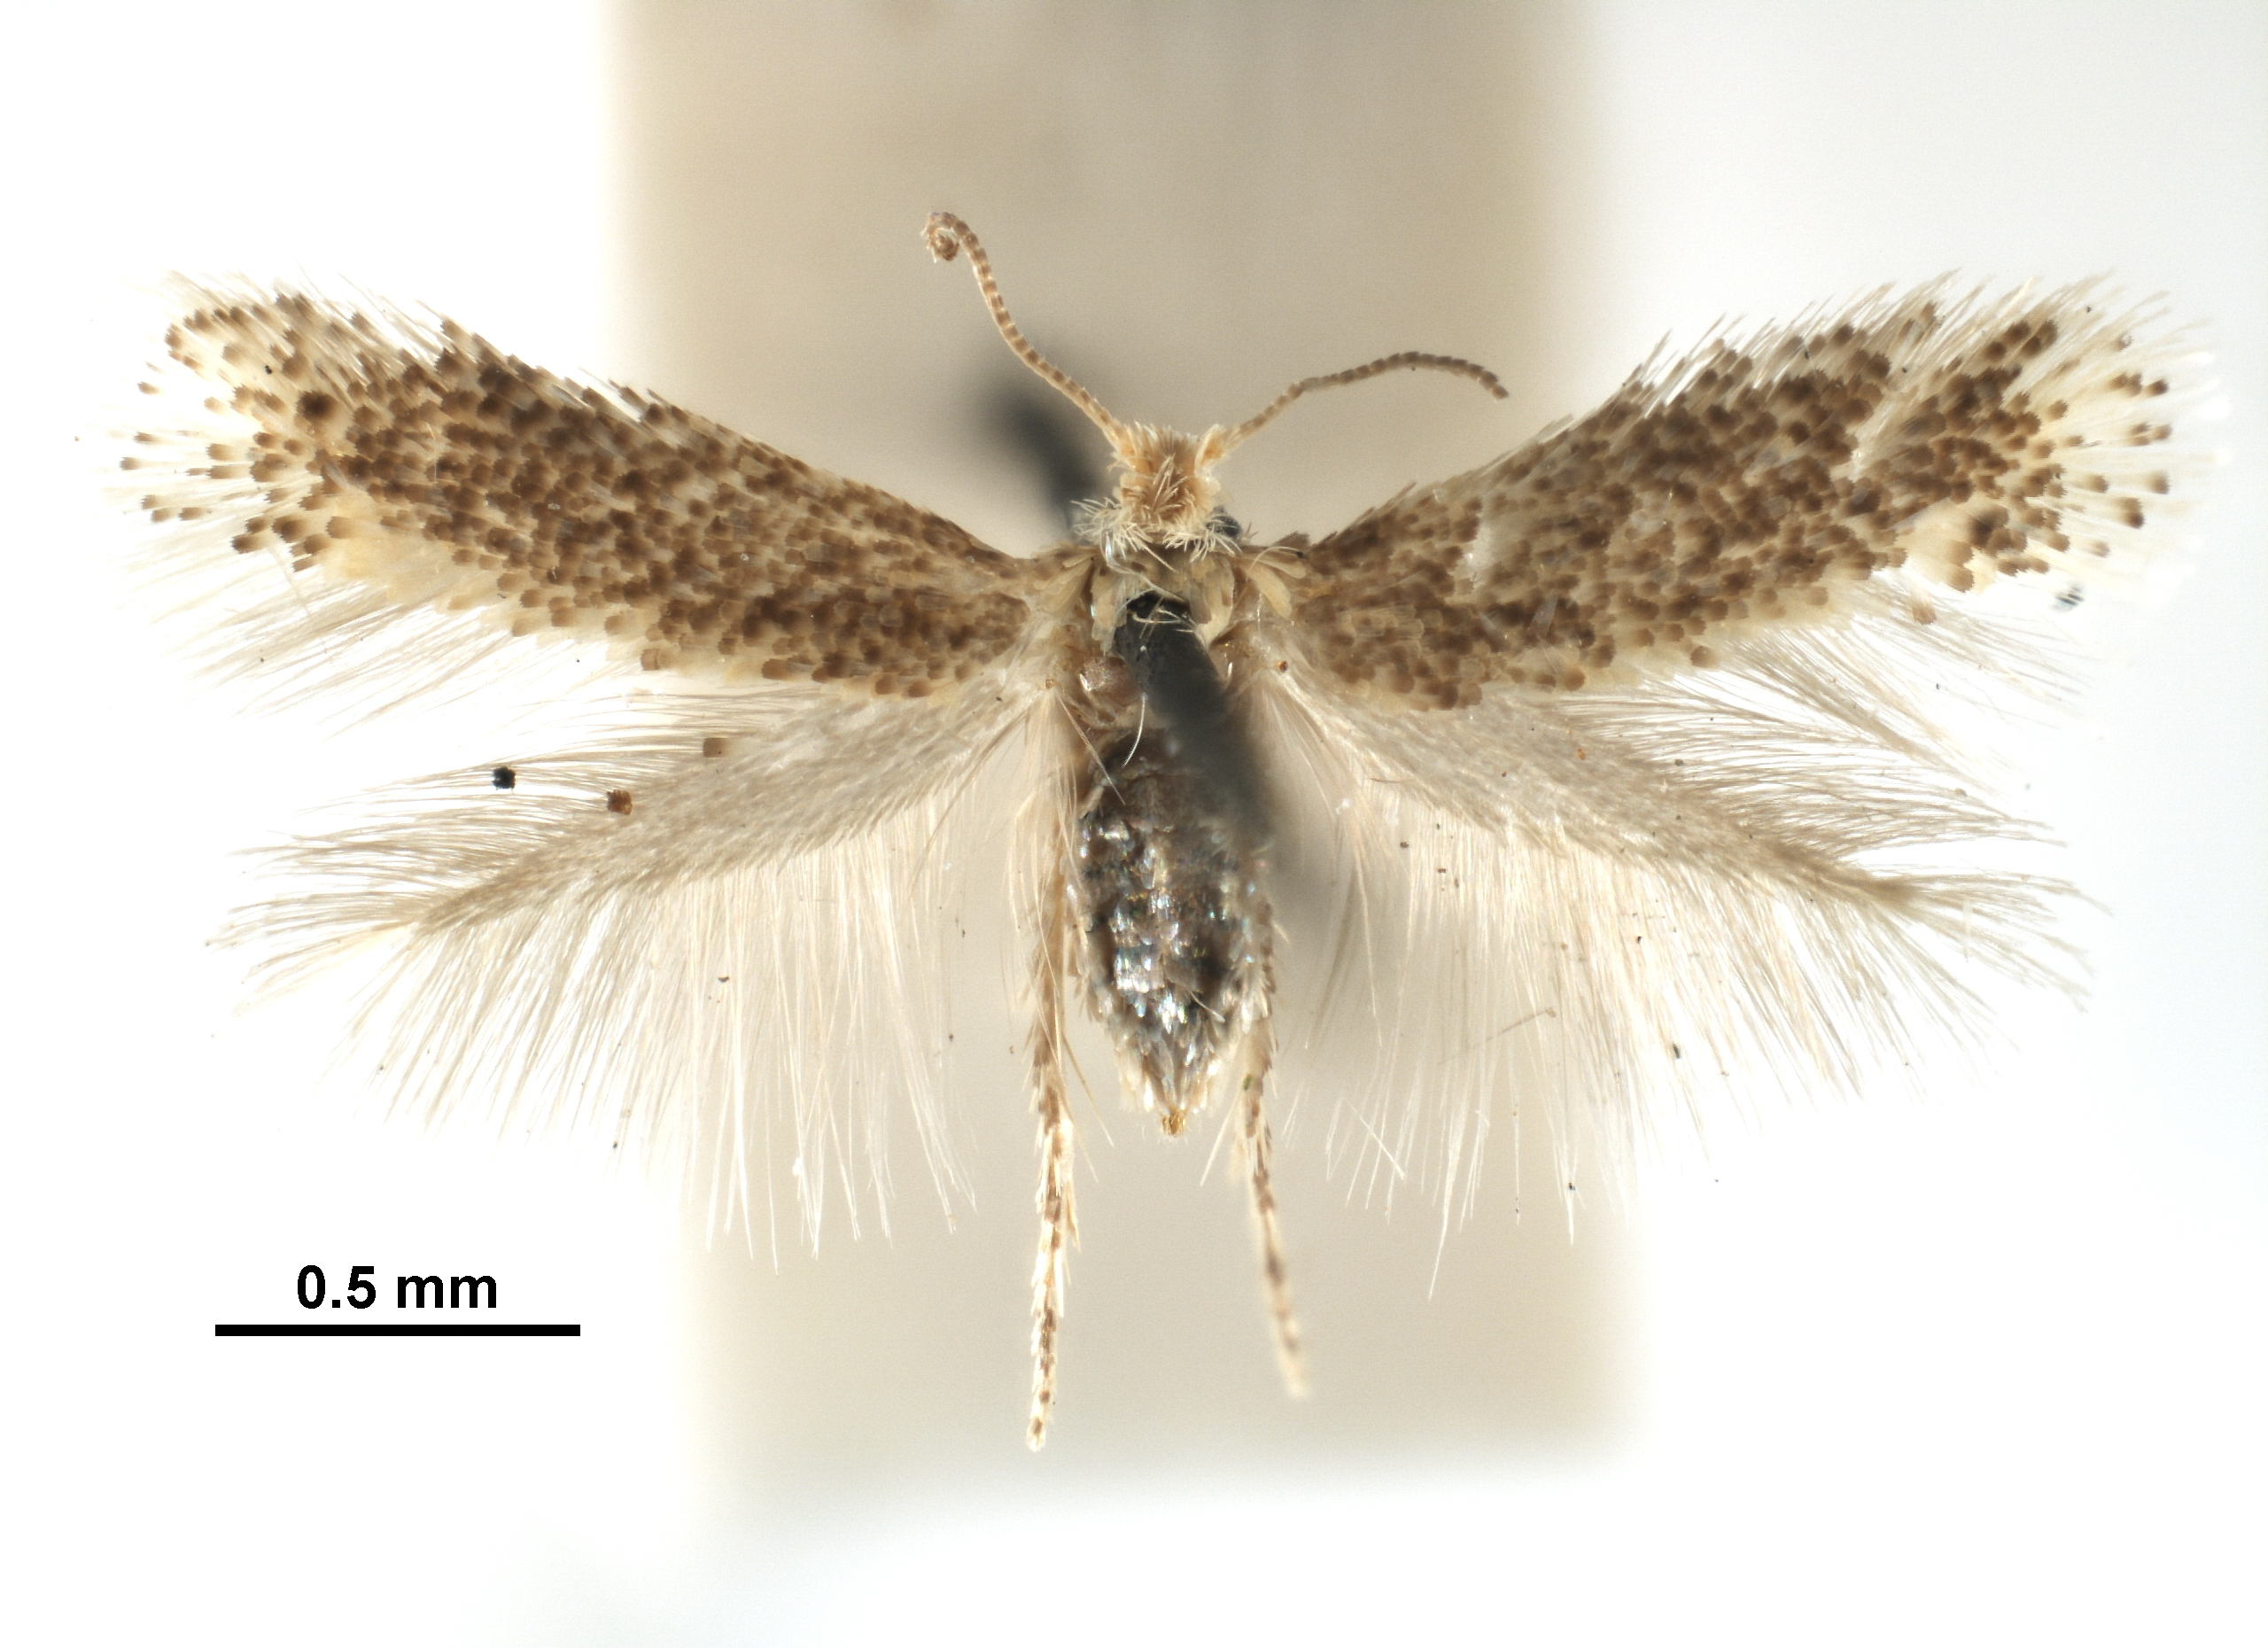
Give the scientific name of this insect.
Muhabbetana grandinosa
